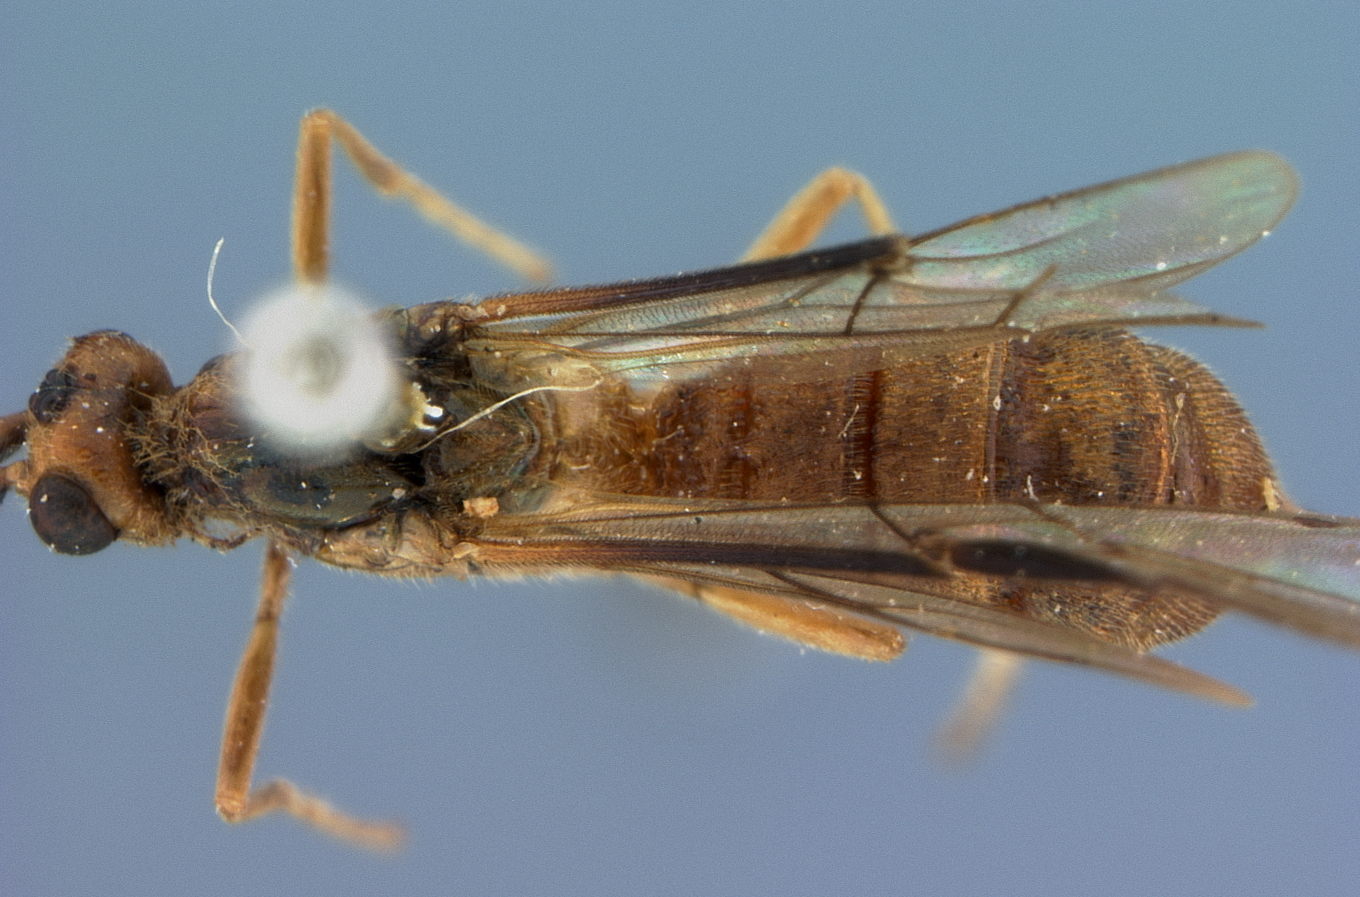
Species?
Trispinaria unicolor
